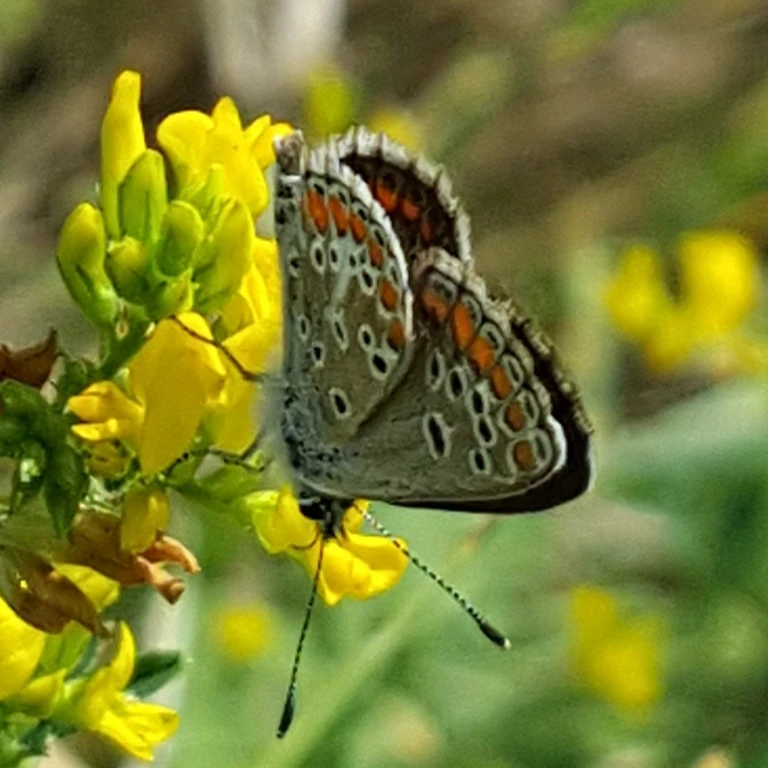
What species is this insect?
Aricia agestis/artaxerxes
